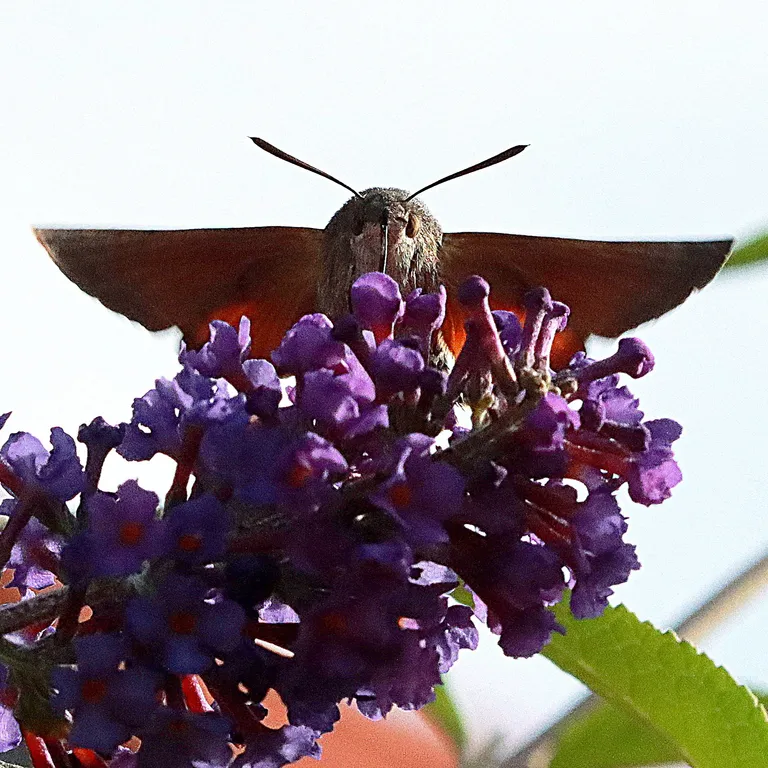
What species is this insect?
Macroglossum stellatarum
